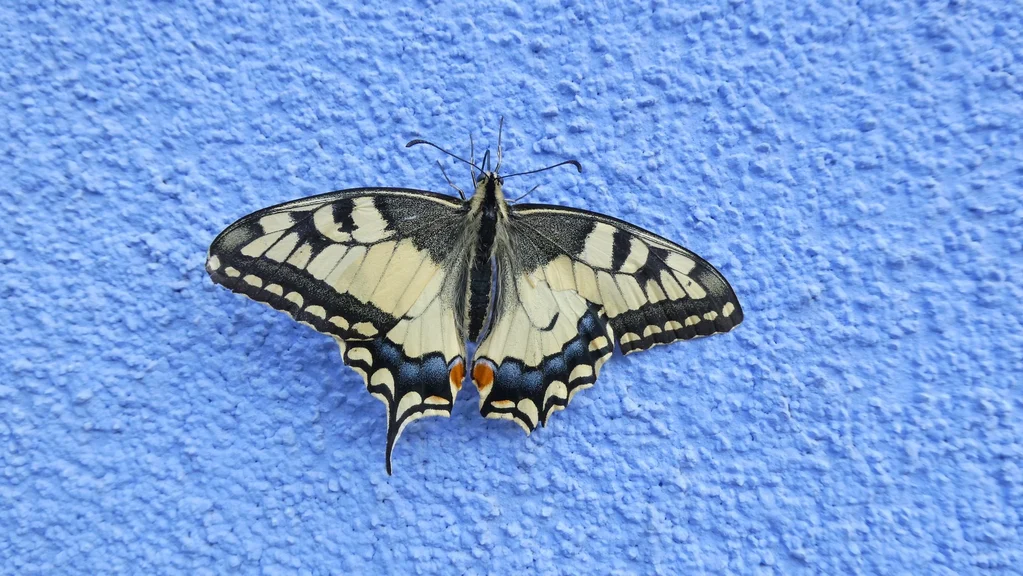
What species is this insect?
Papilio machaon
